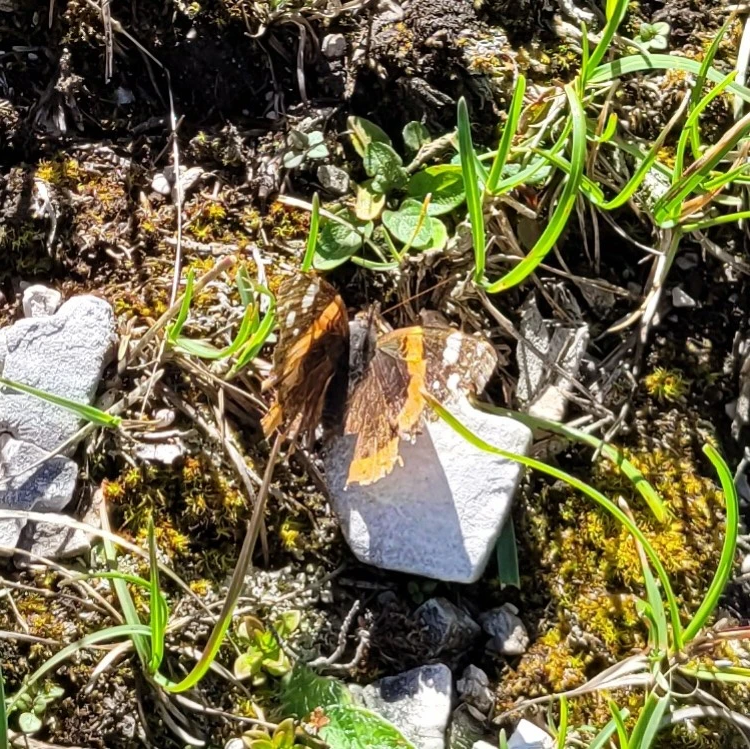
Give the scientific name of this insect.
Vanessa atalanta
